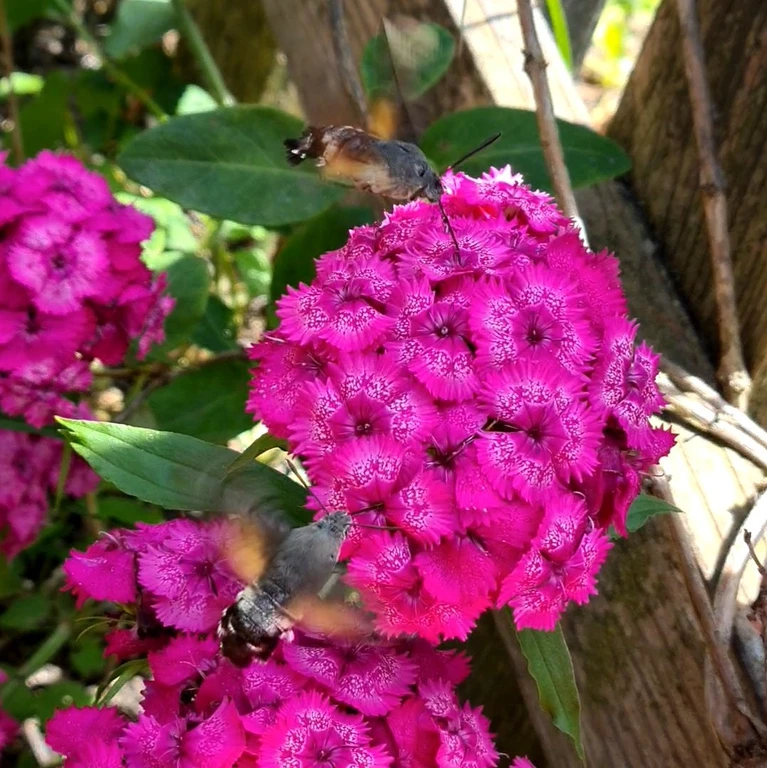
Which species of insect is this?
Macroglossum stellatarum
